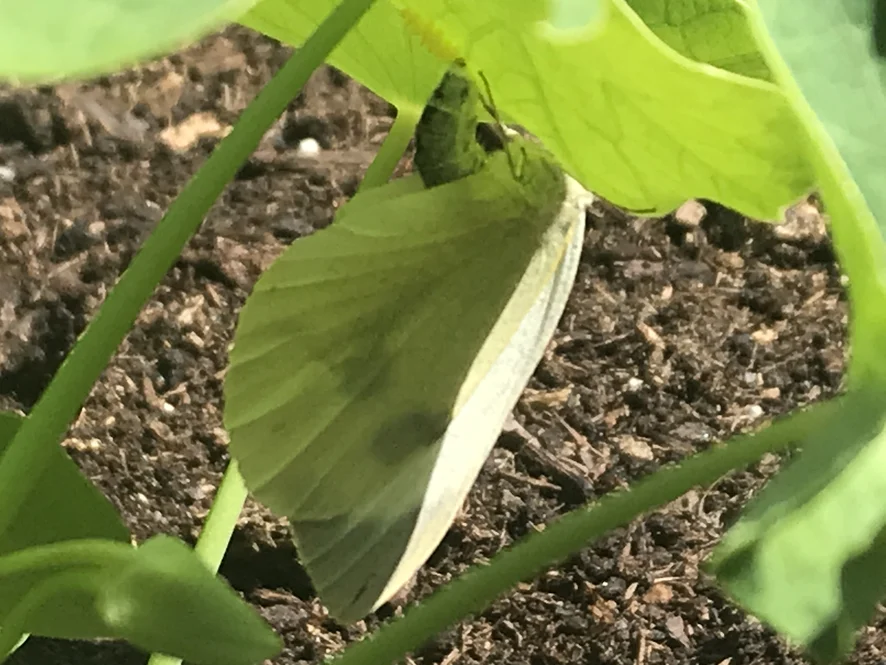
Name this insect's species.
Pieris brassicae
